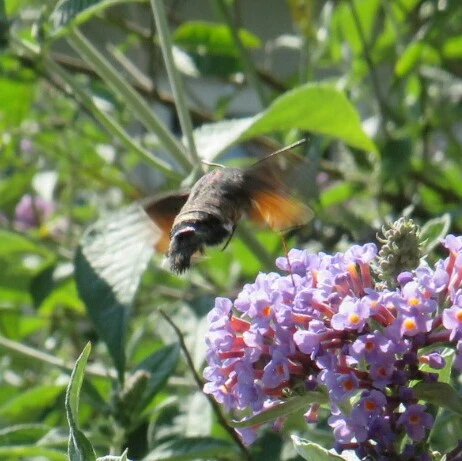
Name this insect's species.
Macroglossum stellatarum
